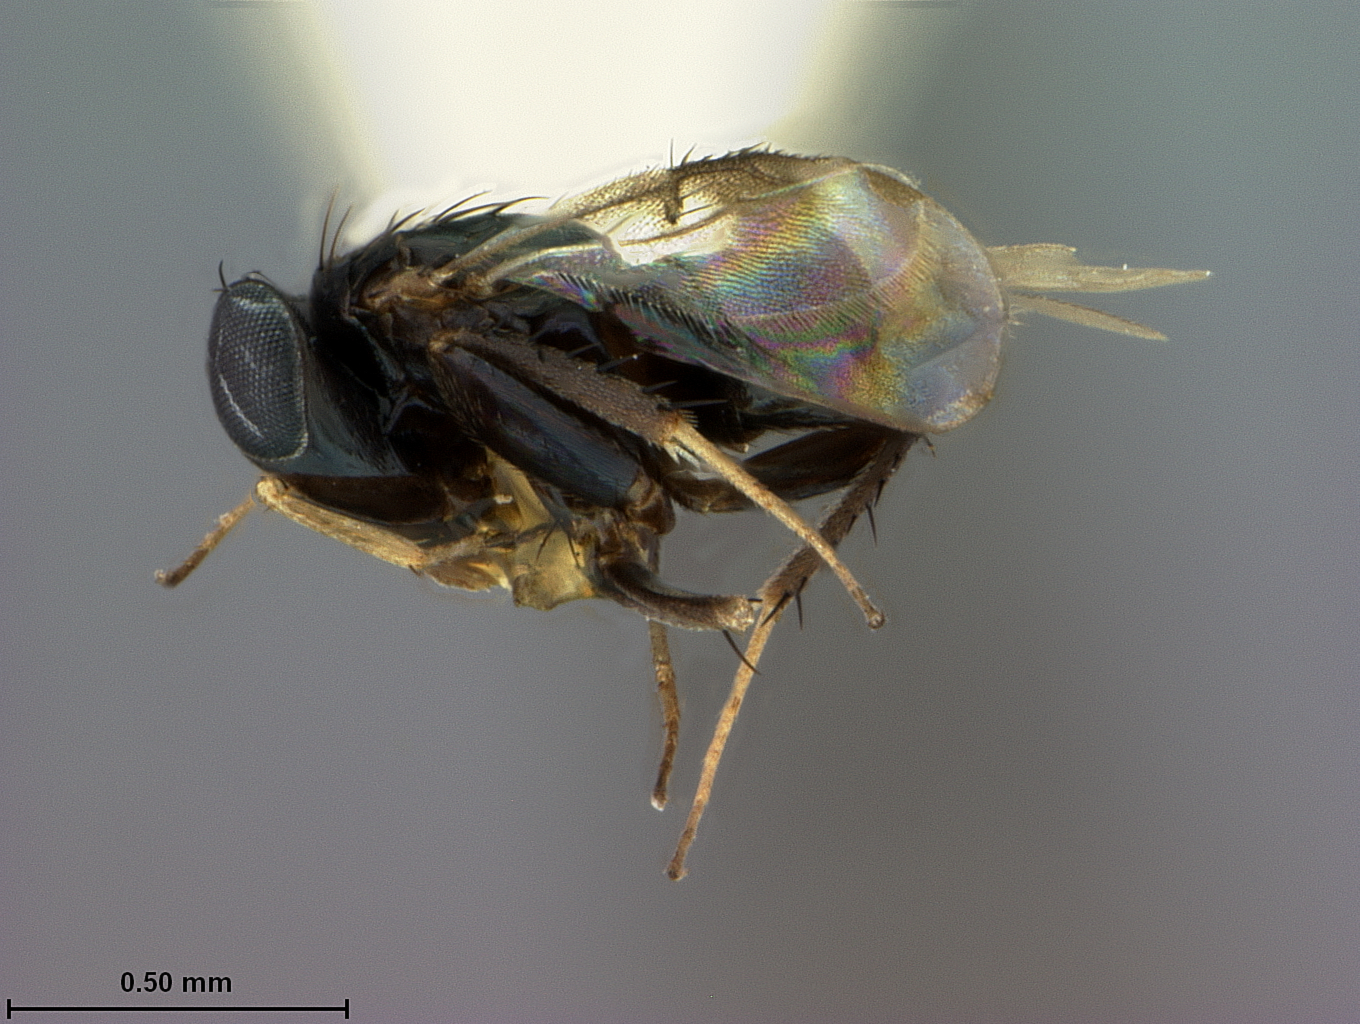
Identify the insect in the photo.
Myiocnema comperei
